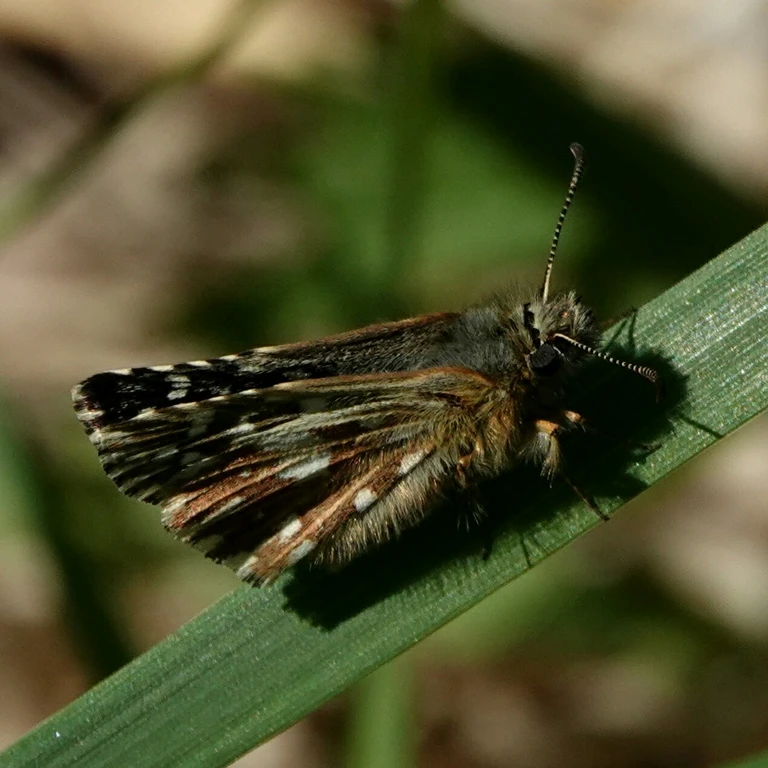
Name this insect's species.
Pyrgus malvae
